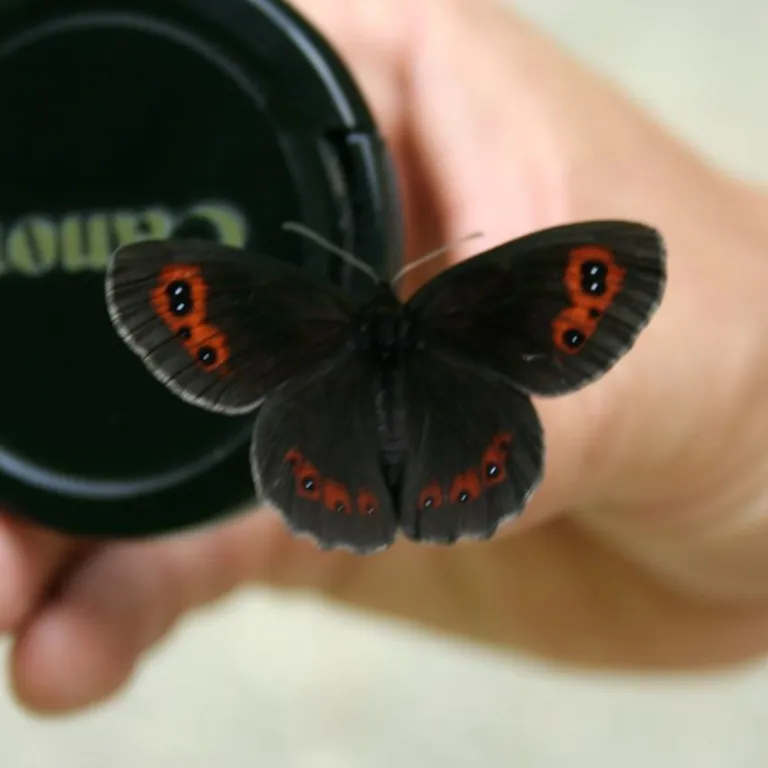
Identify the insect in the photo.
Erebia aethiops
